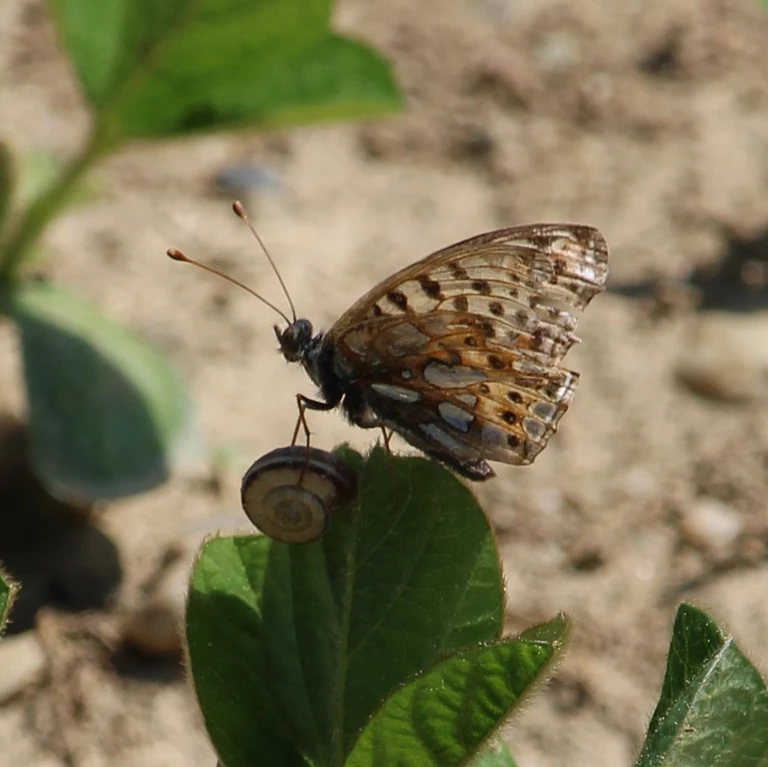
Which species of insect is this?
Issoria lathonia
